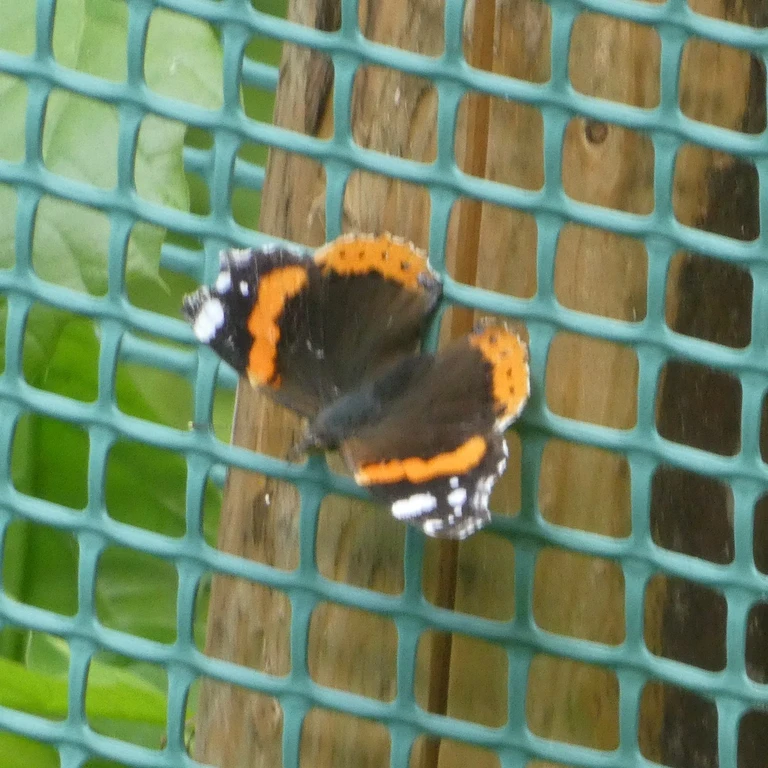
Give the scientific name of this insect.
Vanessa atalanta
